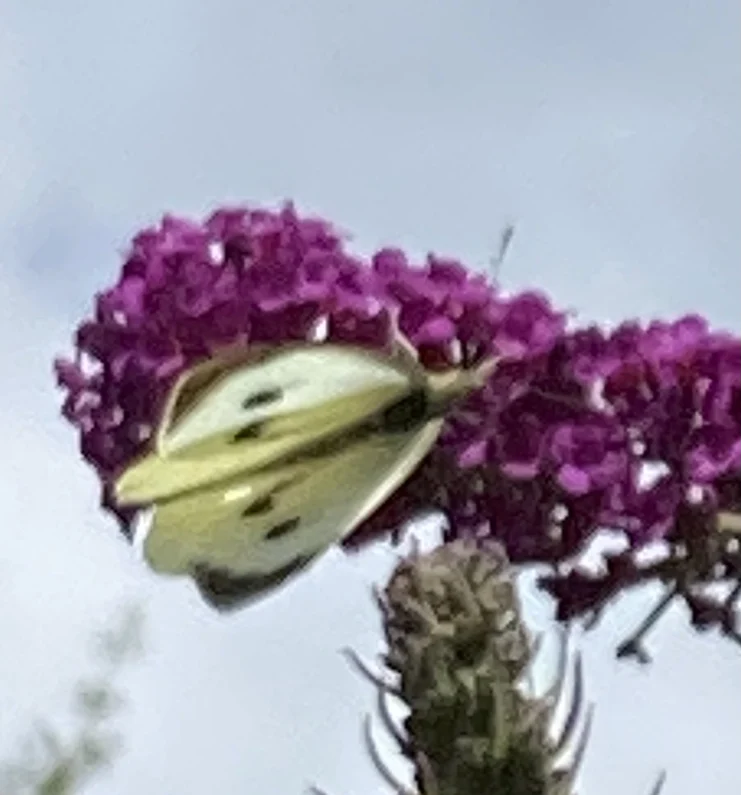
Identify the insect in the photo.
Pieris brassicae
